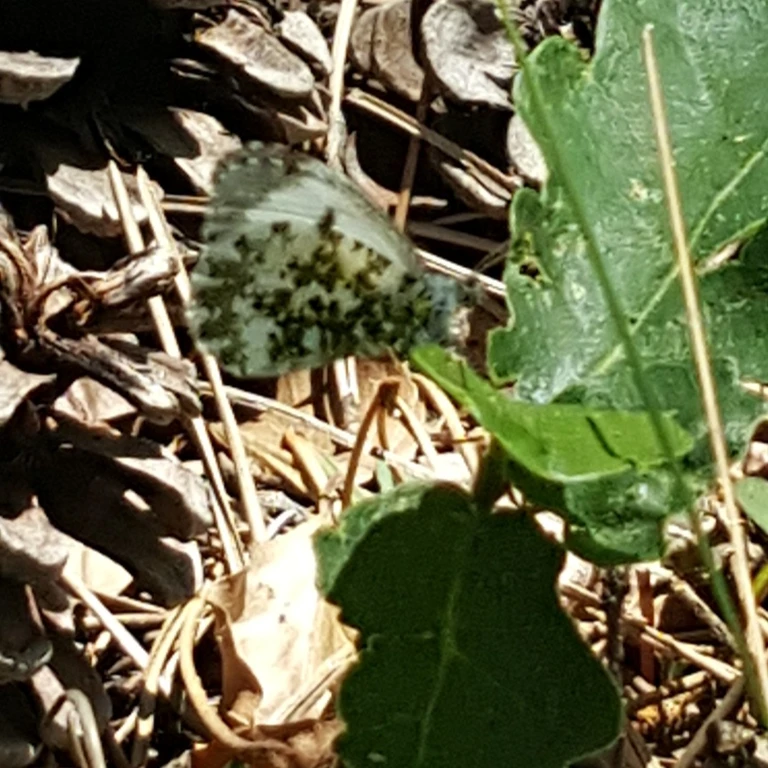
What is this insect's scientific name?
Anthocharis cardamines
